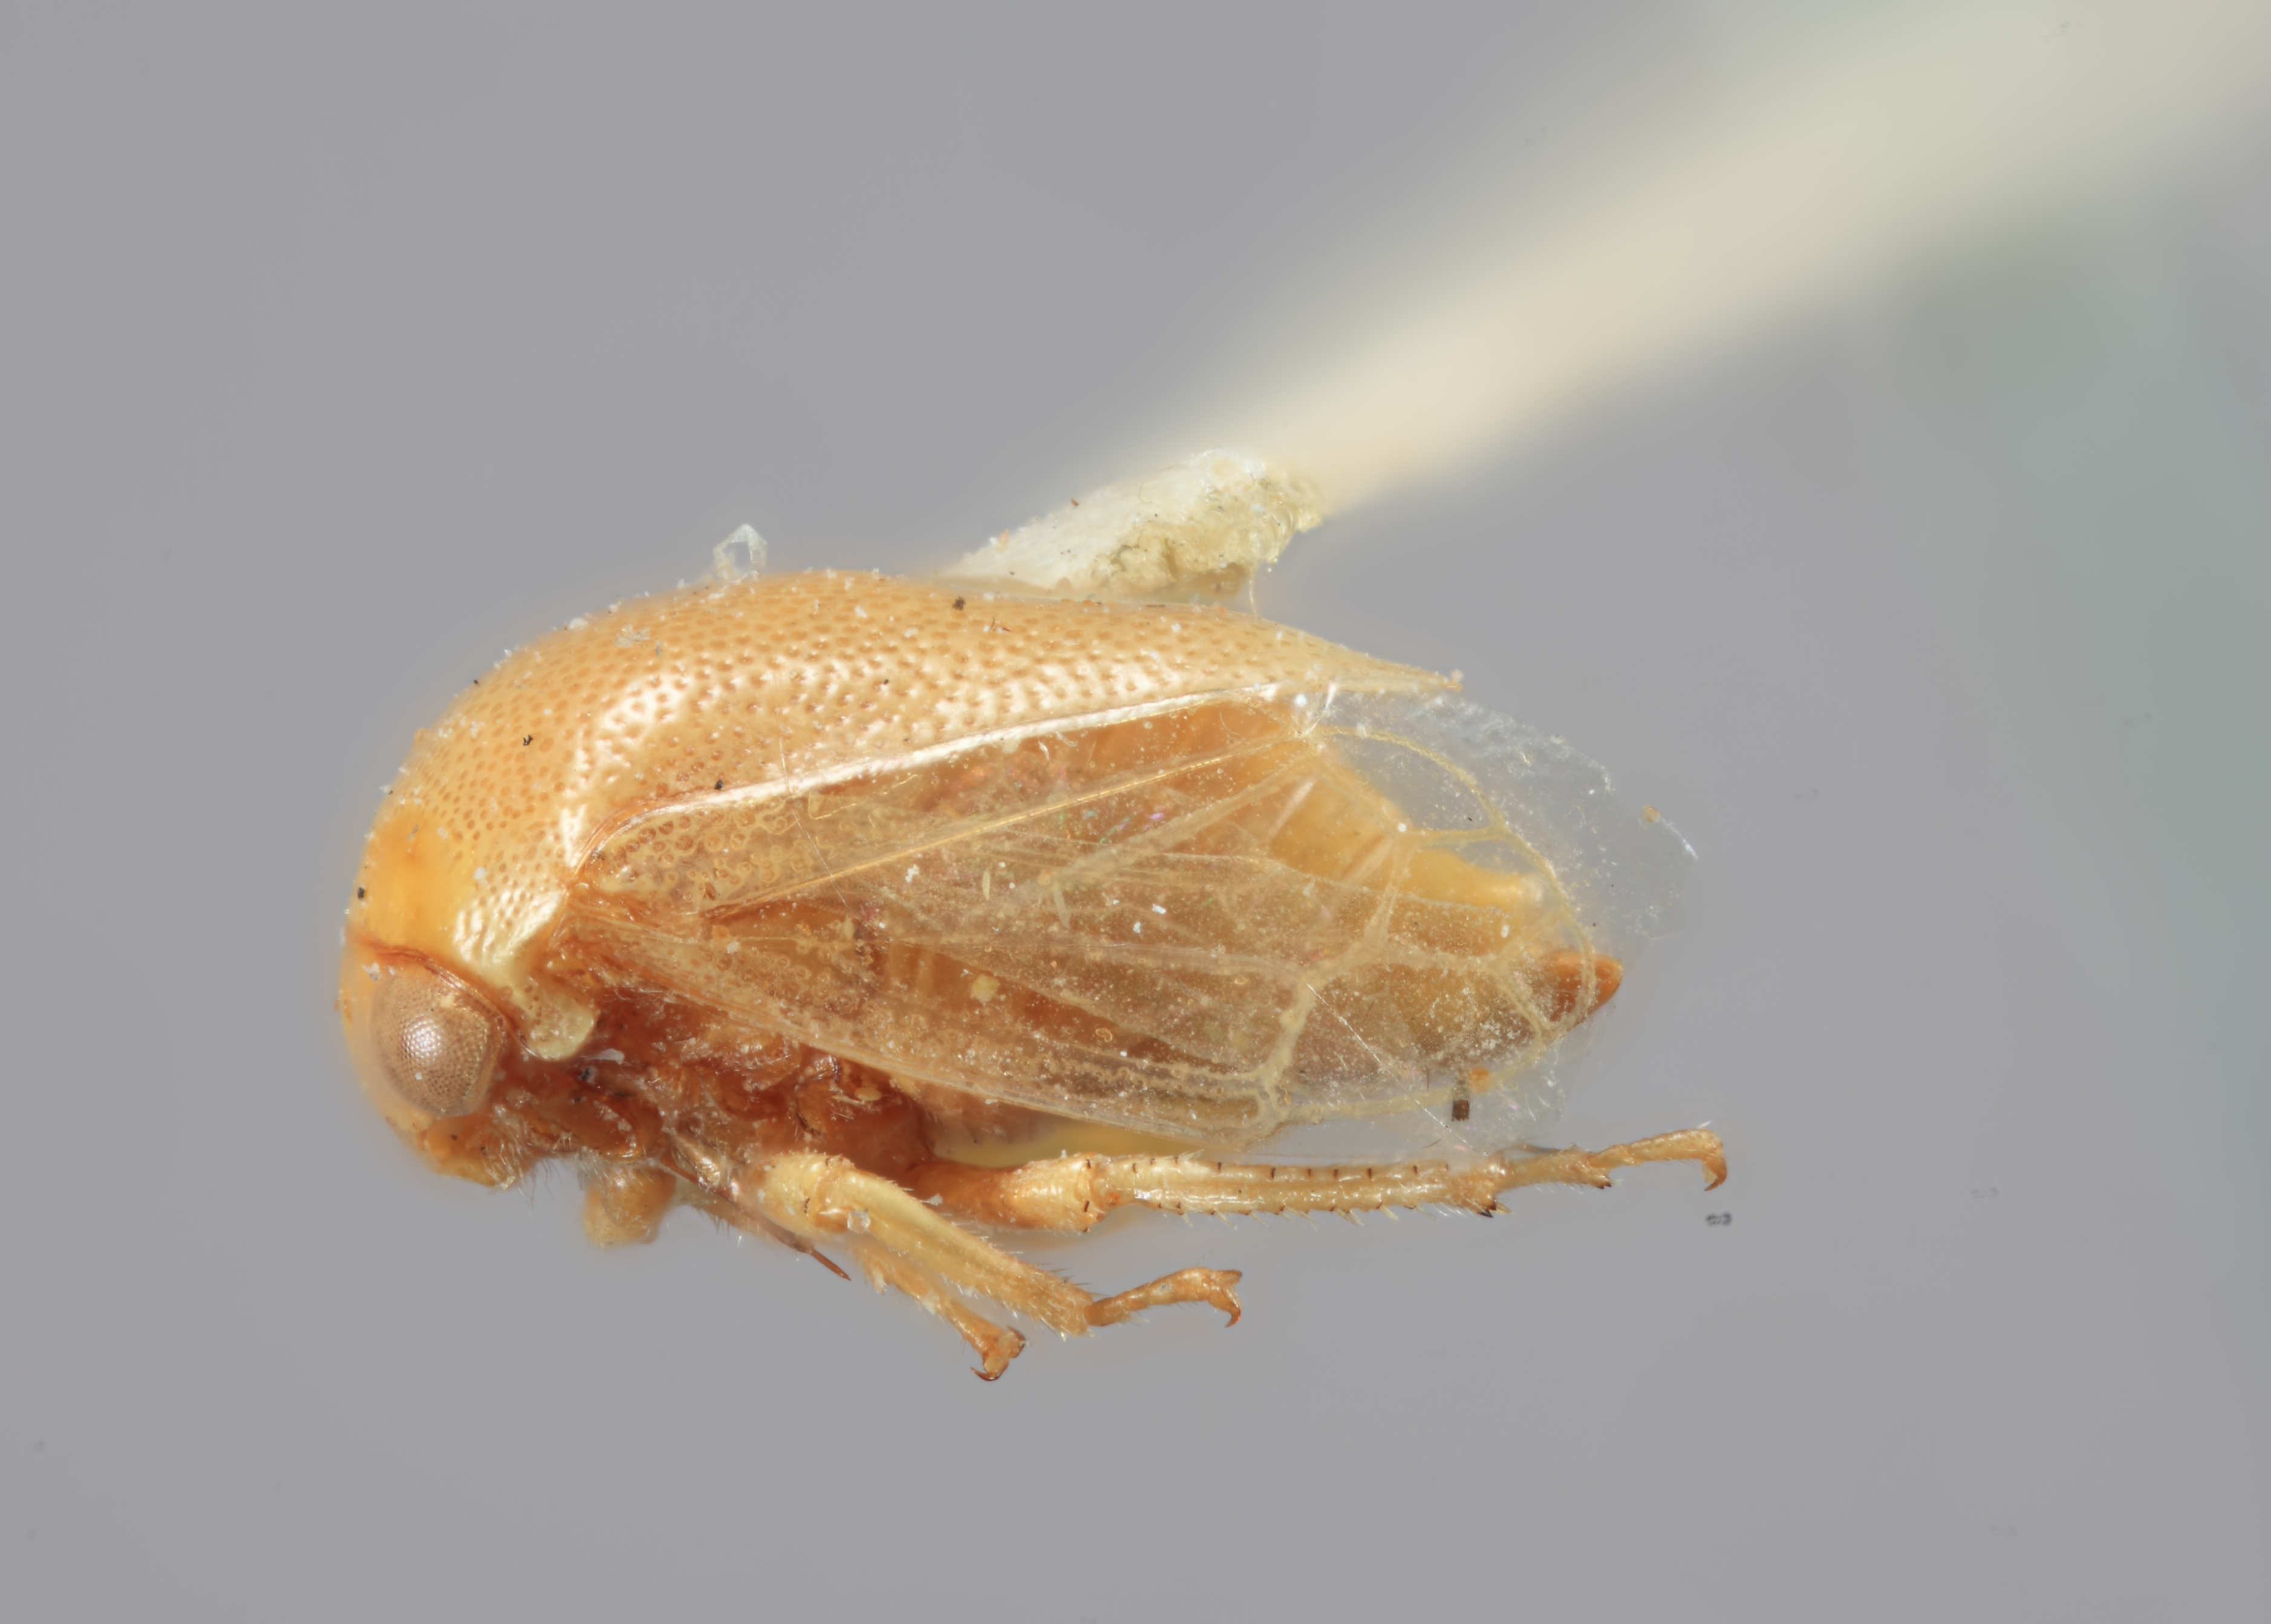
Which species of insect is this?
Micrutalis flava
